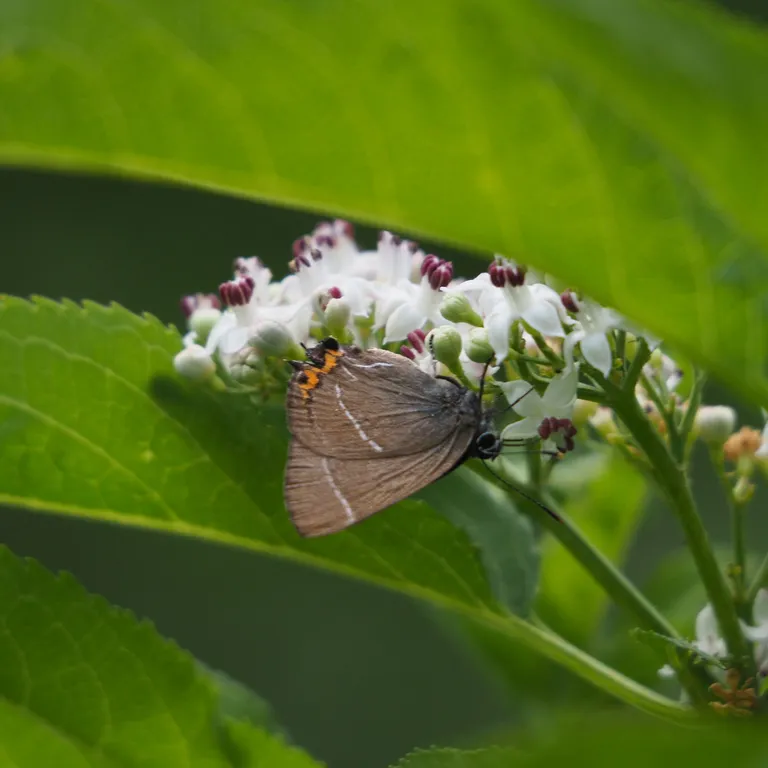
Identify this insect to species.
Satyrium w-album
